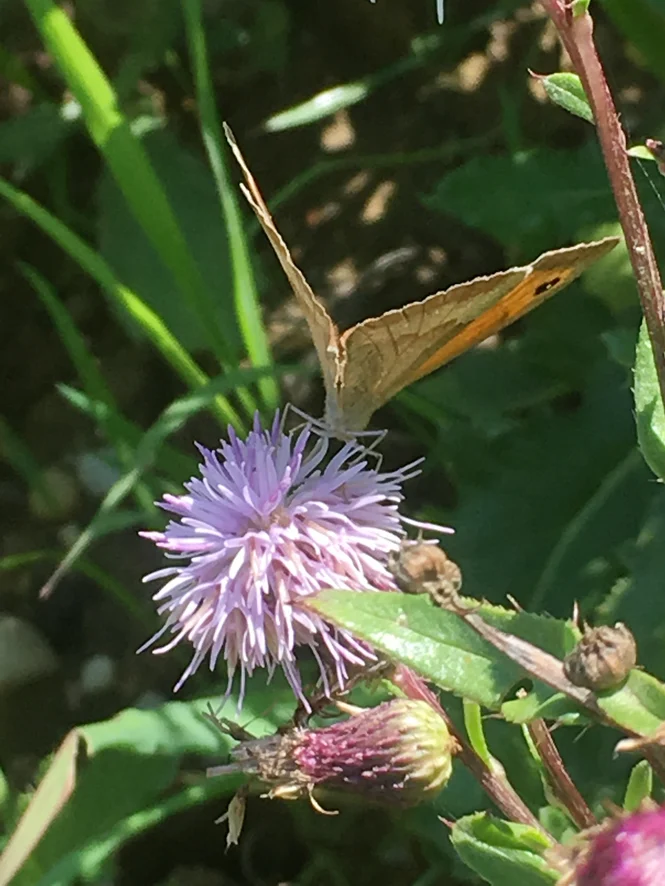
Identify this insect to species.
Maniola jurtina
